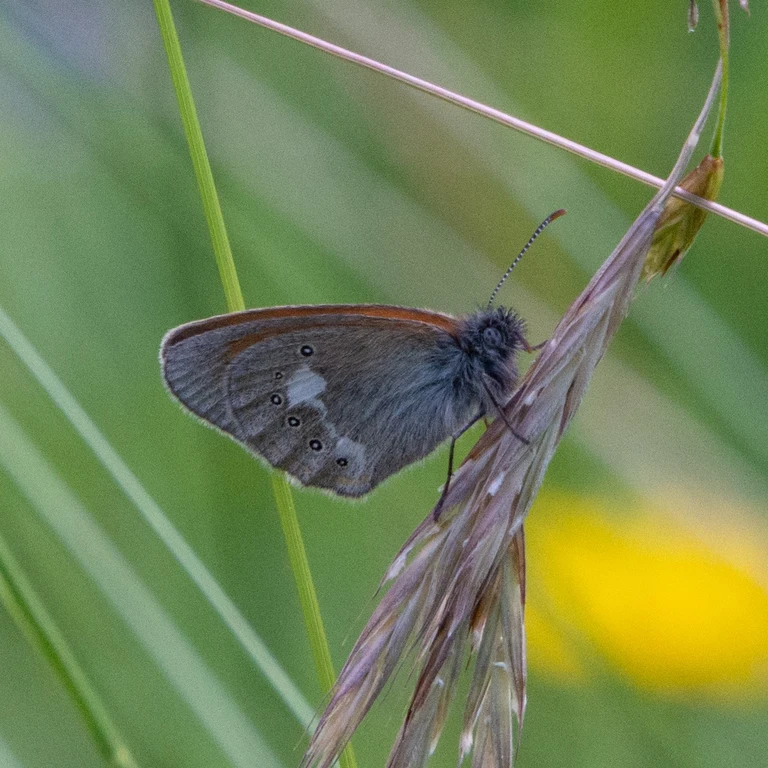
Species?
Coenonympha glycerion (also Coenonympha iphis)
